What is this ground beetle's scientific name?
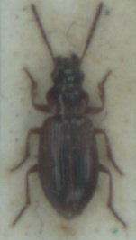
Dicheirotrichus placidus
